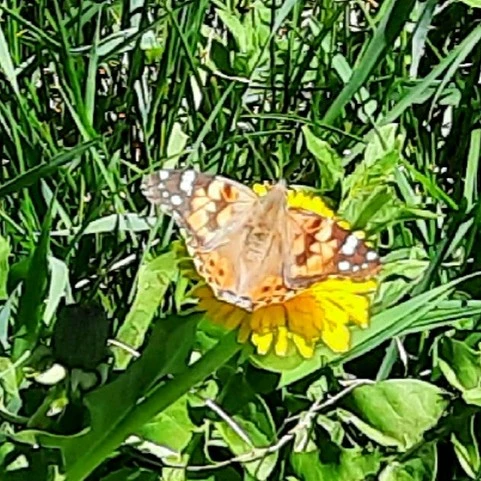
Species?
Vanessa cardui
